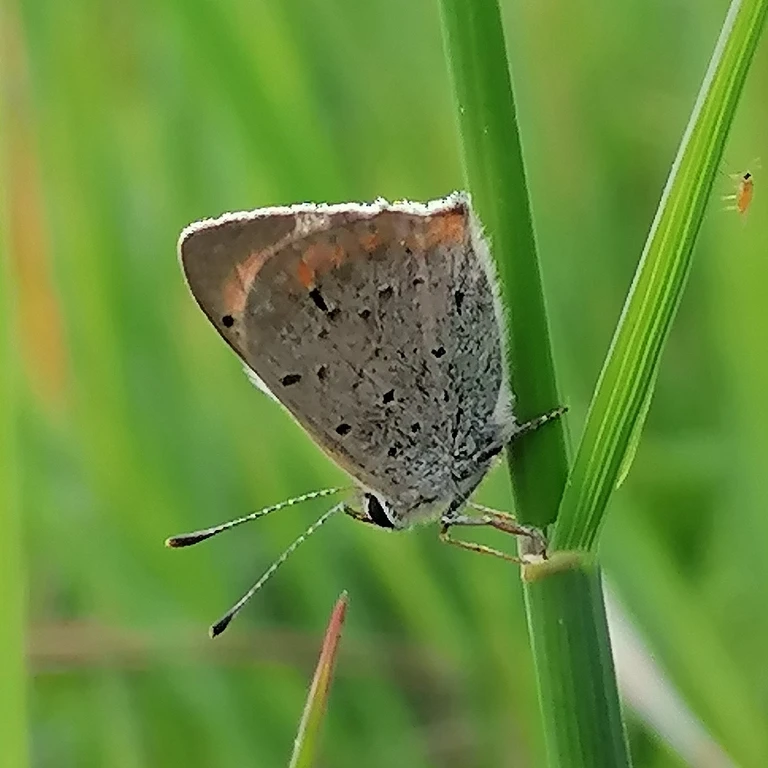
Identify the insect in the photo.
Lycaena phlaeas
